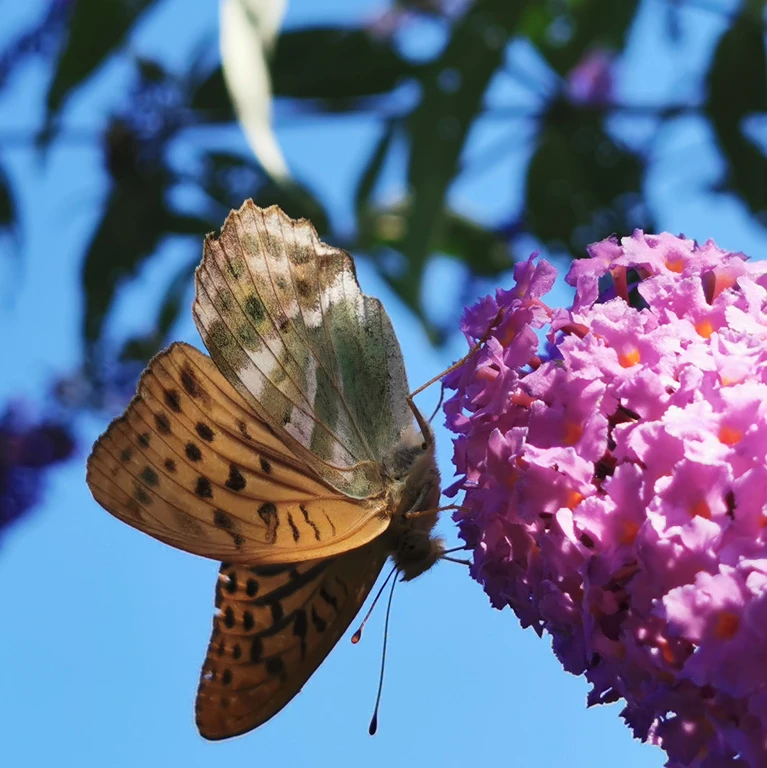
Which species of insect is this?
Argynnis paphia
